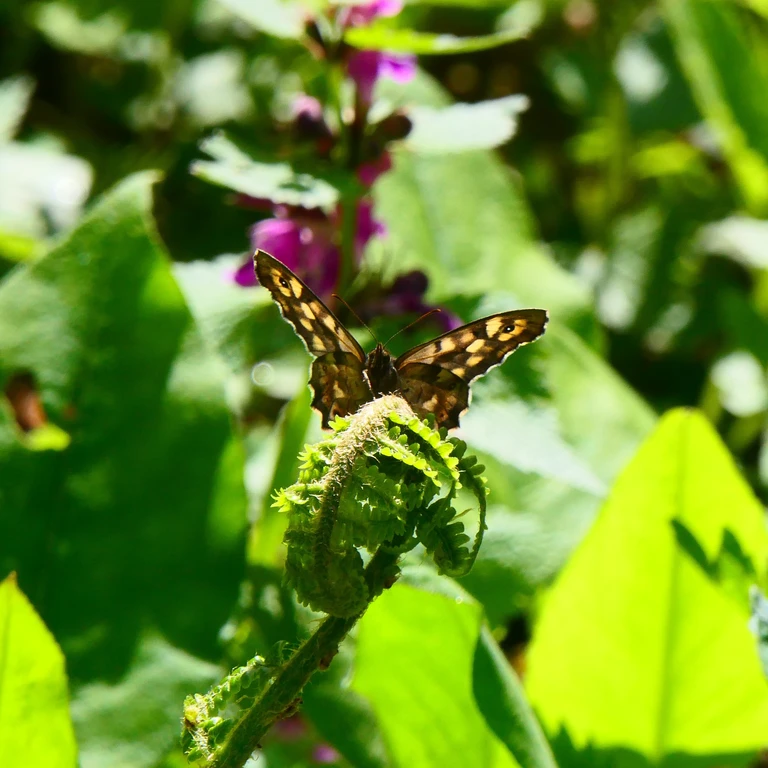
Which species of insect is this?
Pararge aegeria
